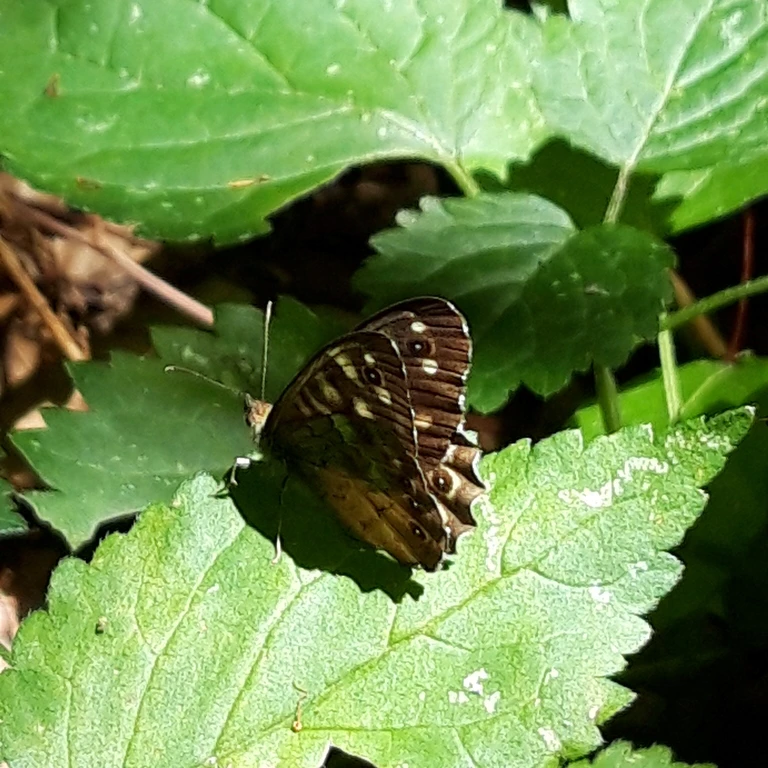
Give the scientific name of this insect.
Pararge aegeria
